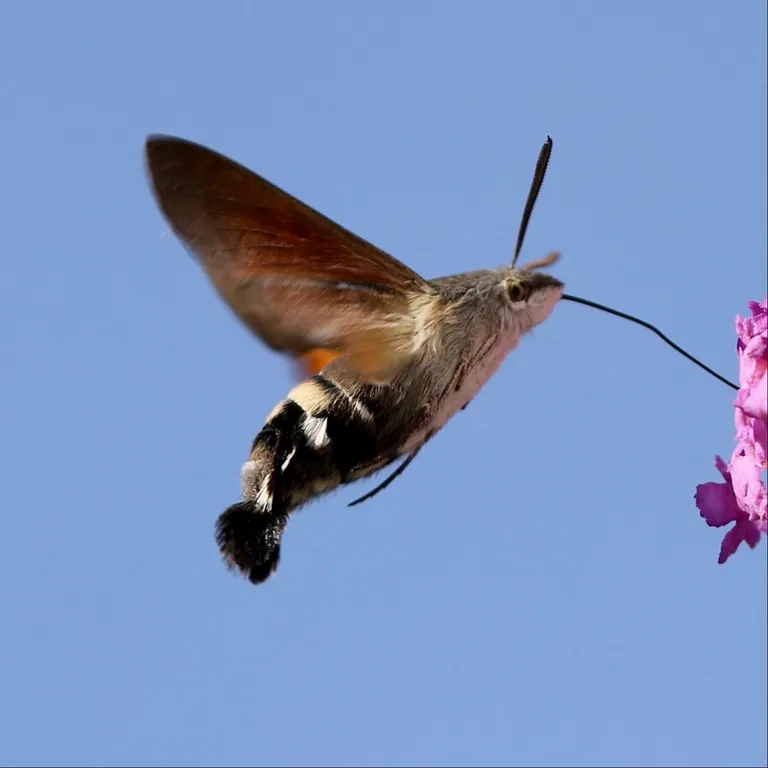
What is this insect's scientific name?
Macroglossum stellatarum
